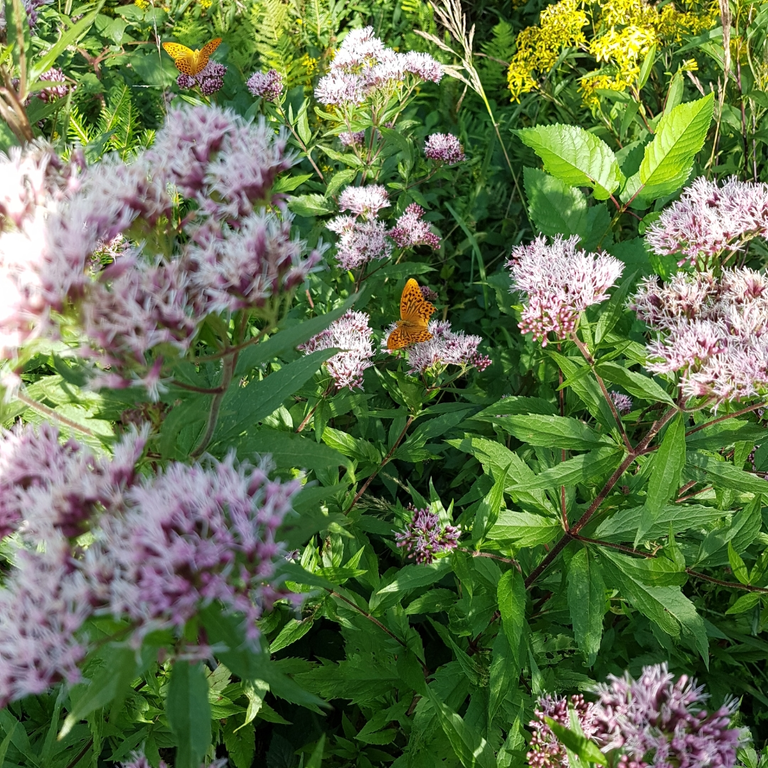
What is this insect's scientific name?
Argynnis paphia
